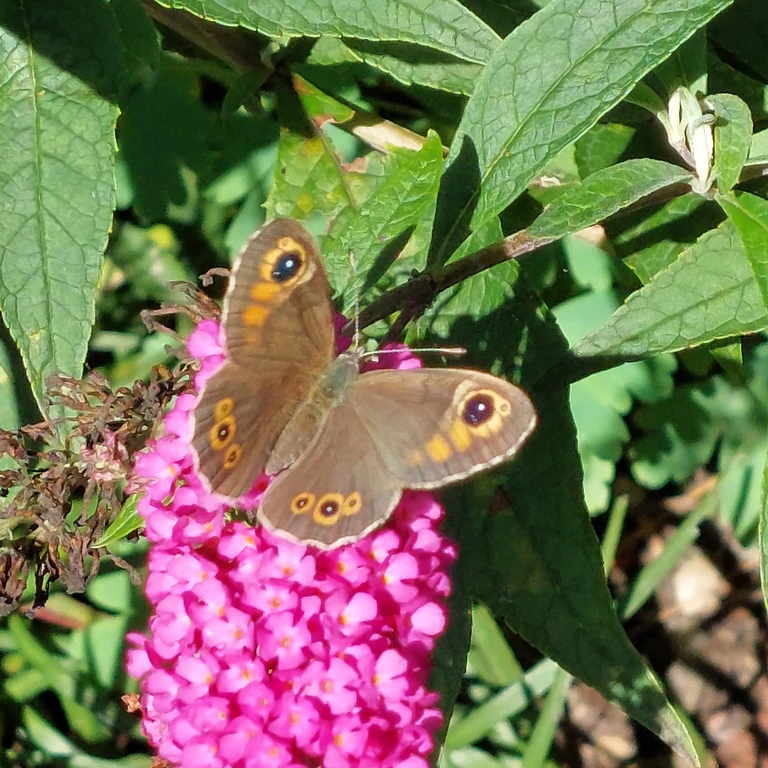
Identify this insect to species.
Lasiommata maera (also Pararge maera)
